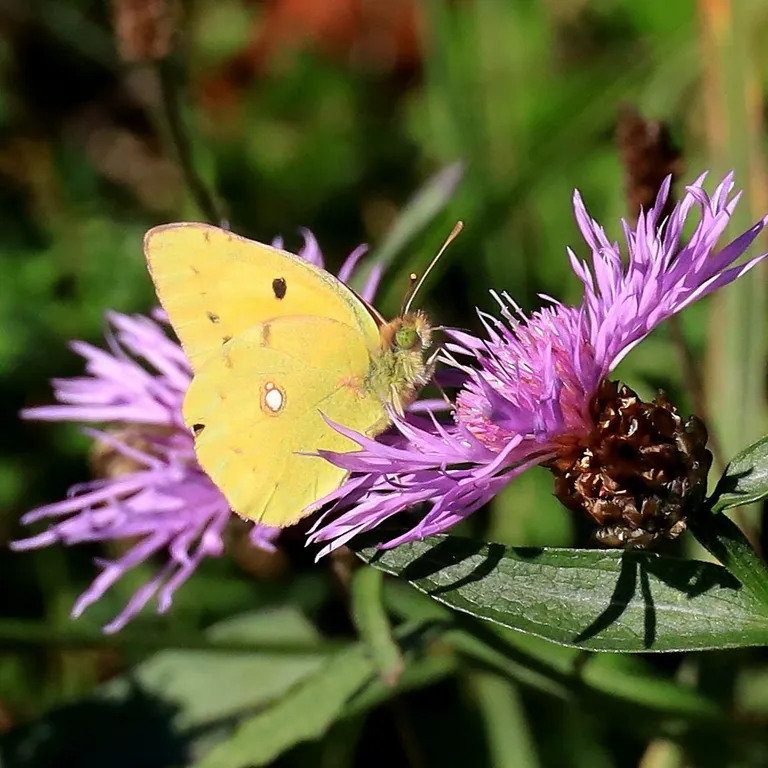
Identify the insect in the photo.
Colias croceus
